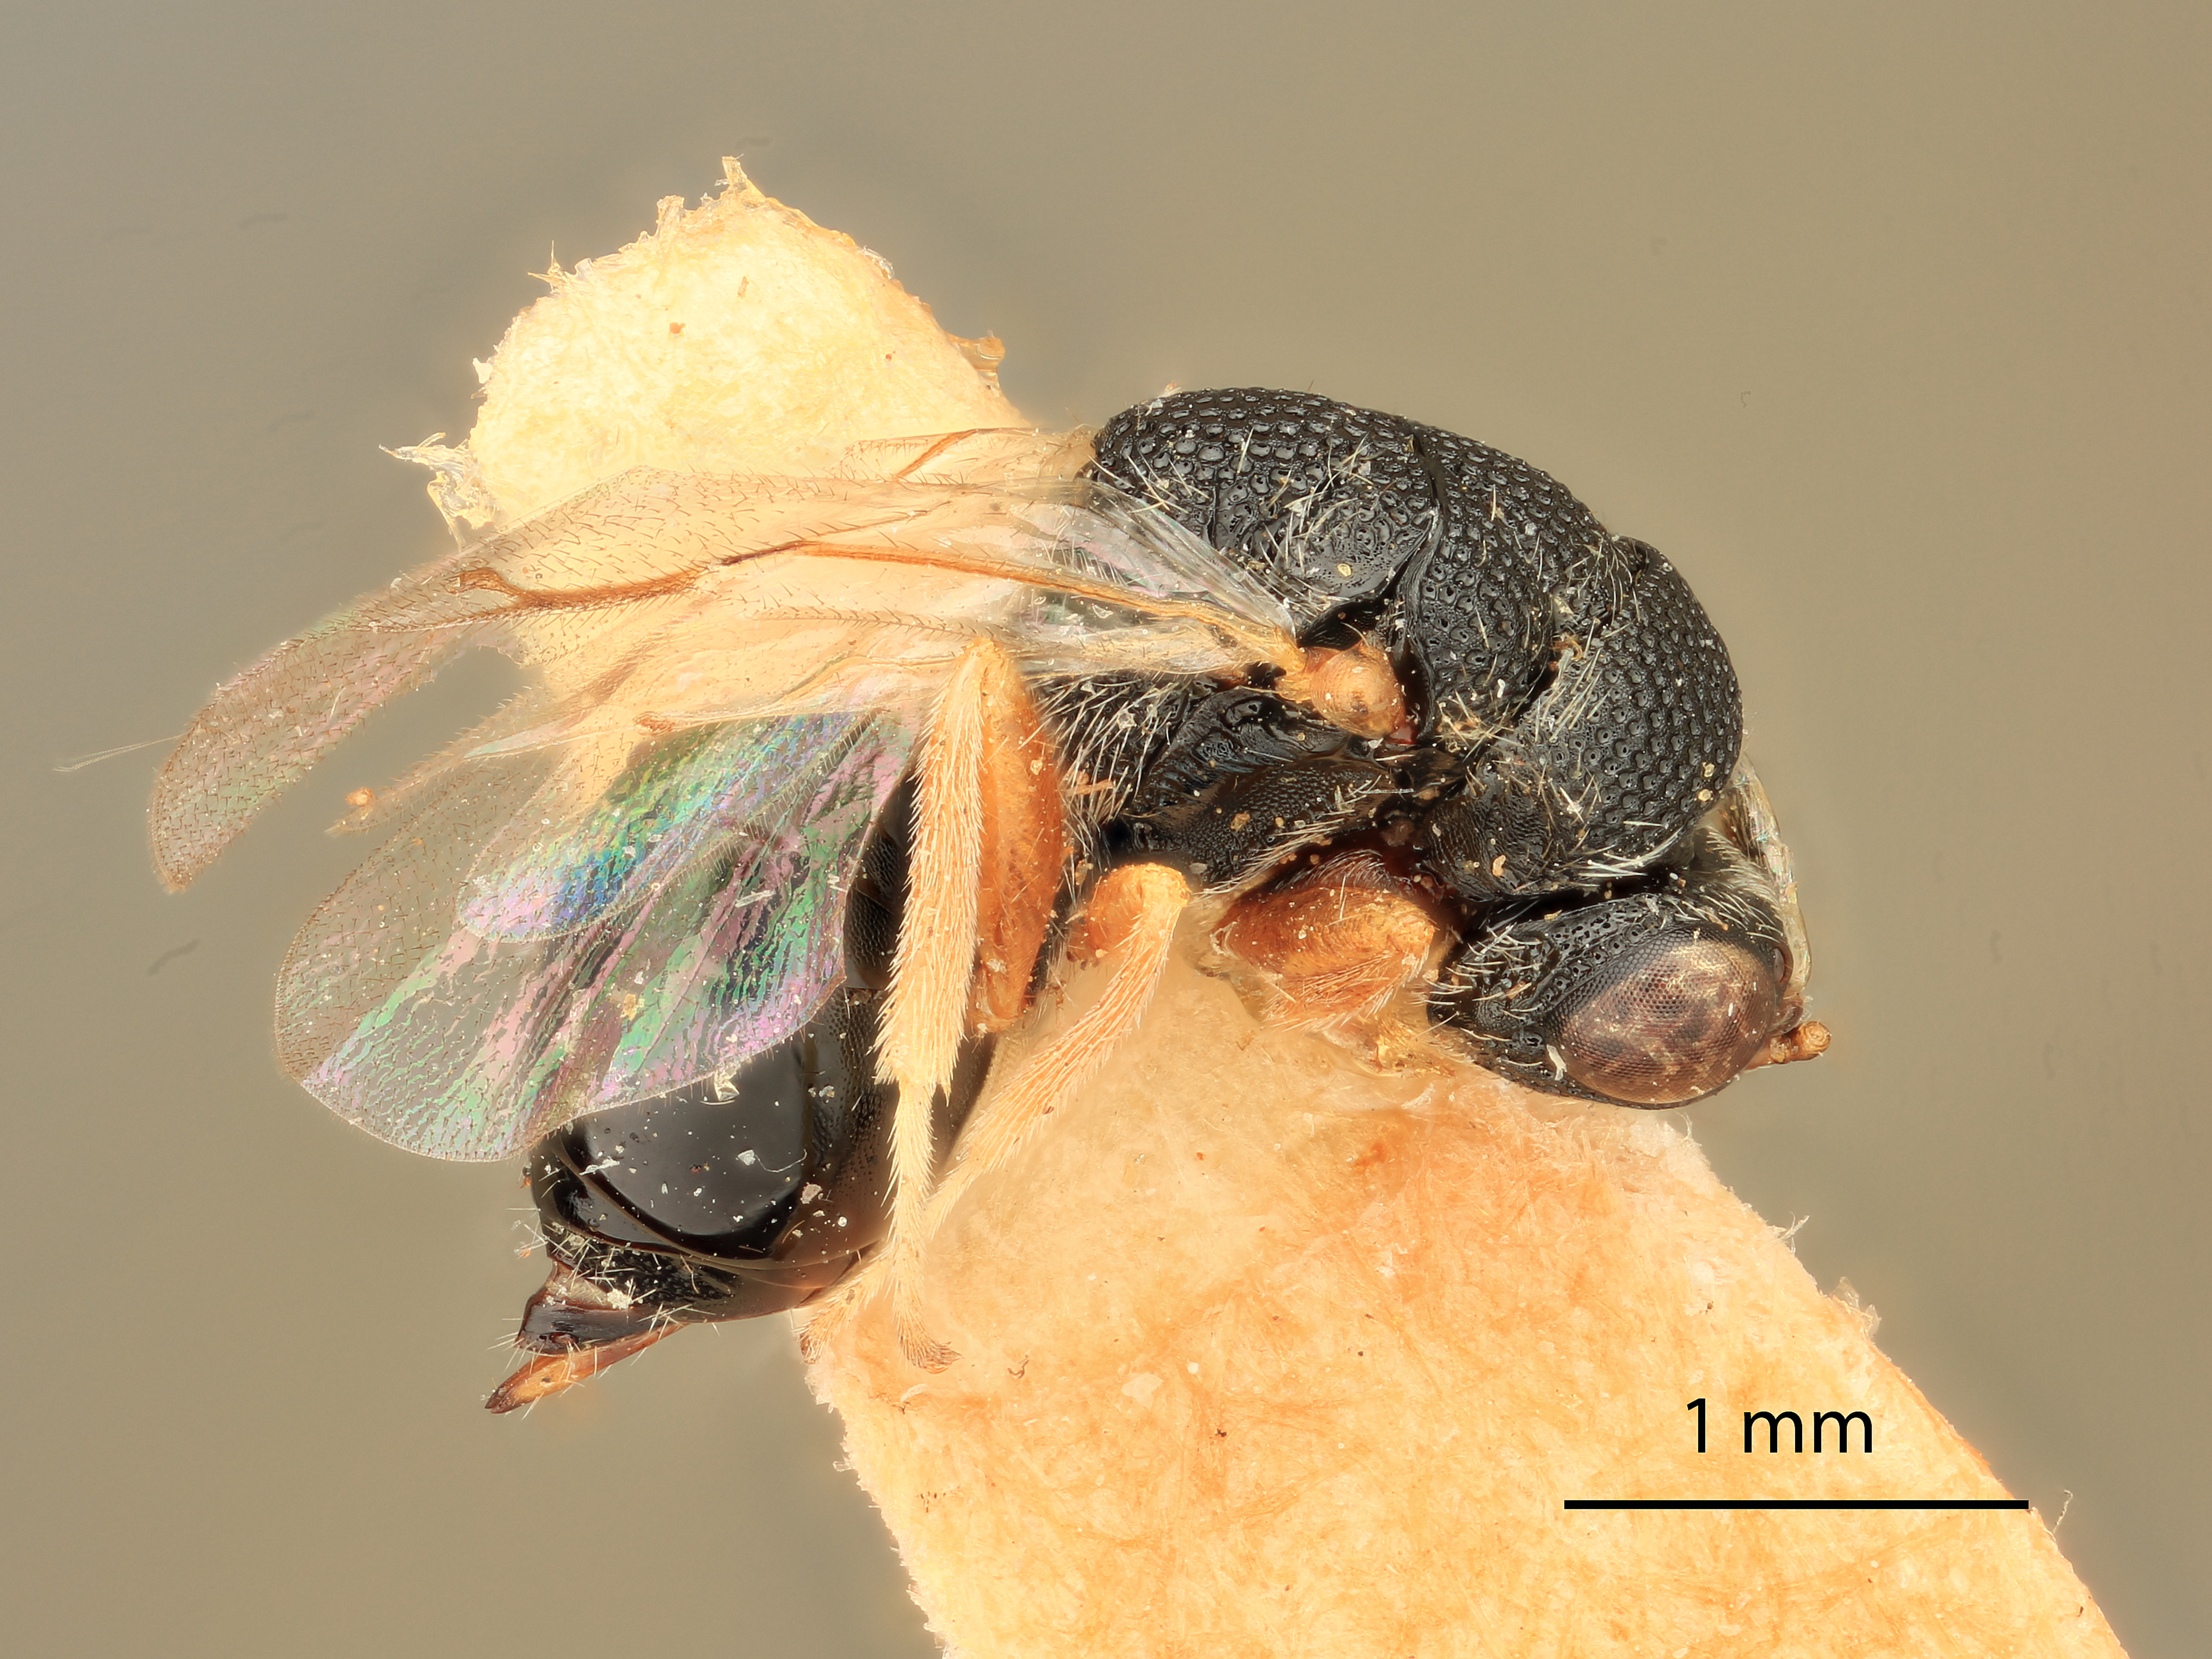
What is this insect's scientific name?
Eurytoma numerosa
